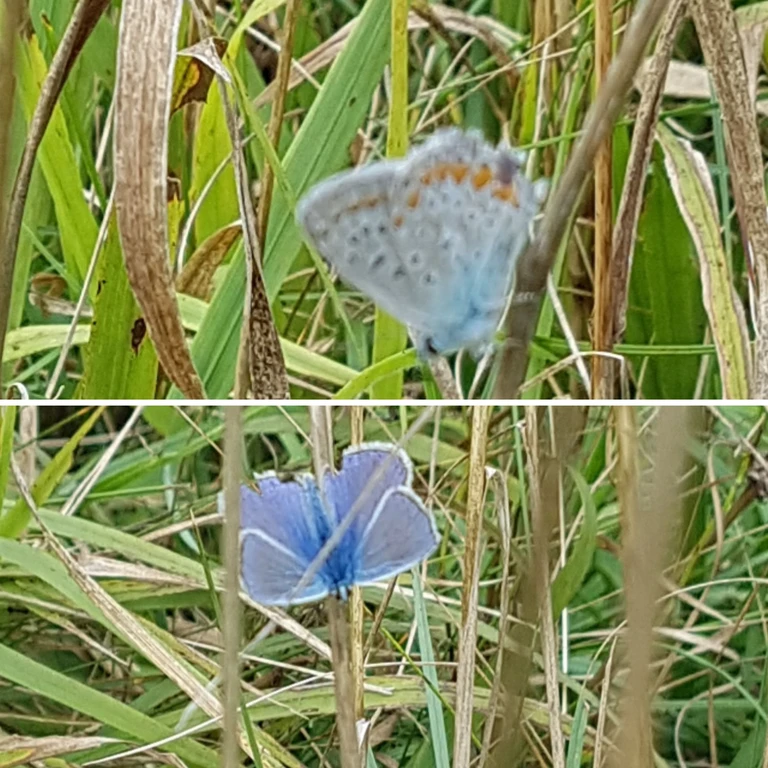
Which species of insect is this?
Polyommatus icarus
